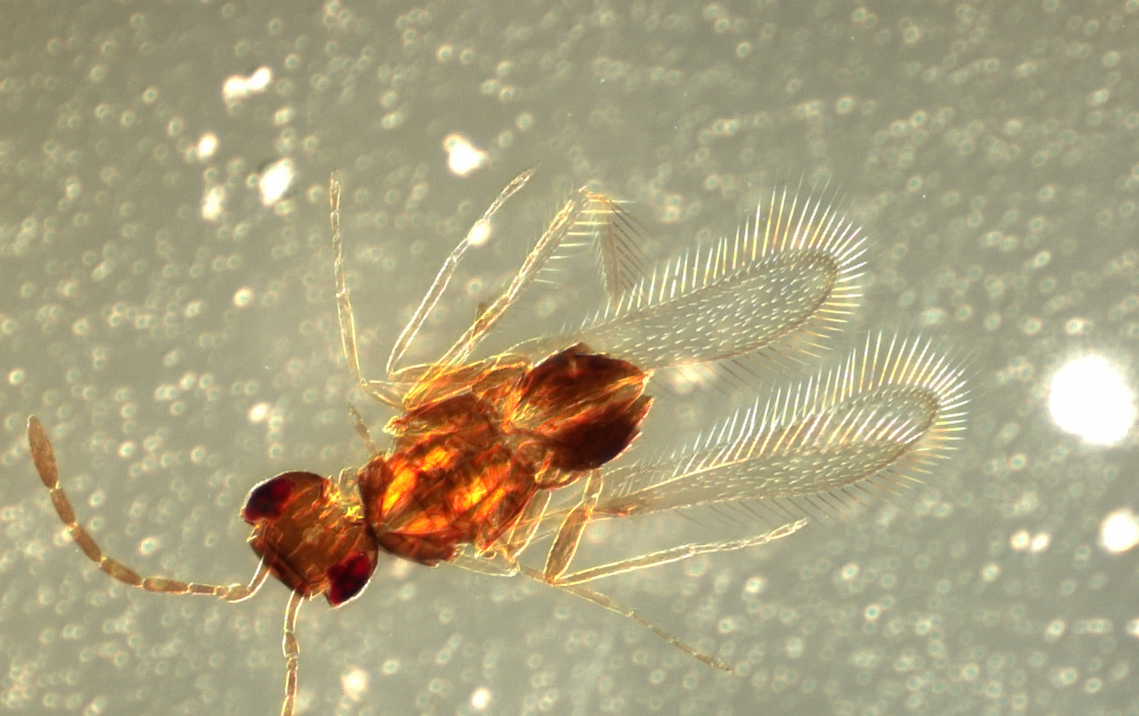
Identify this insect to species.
Anaphes behmani
